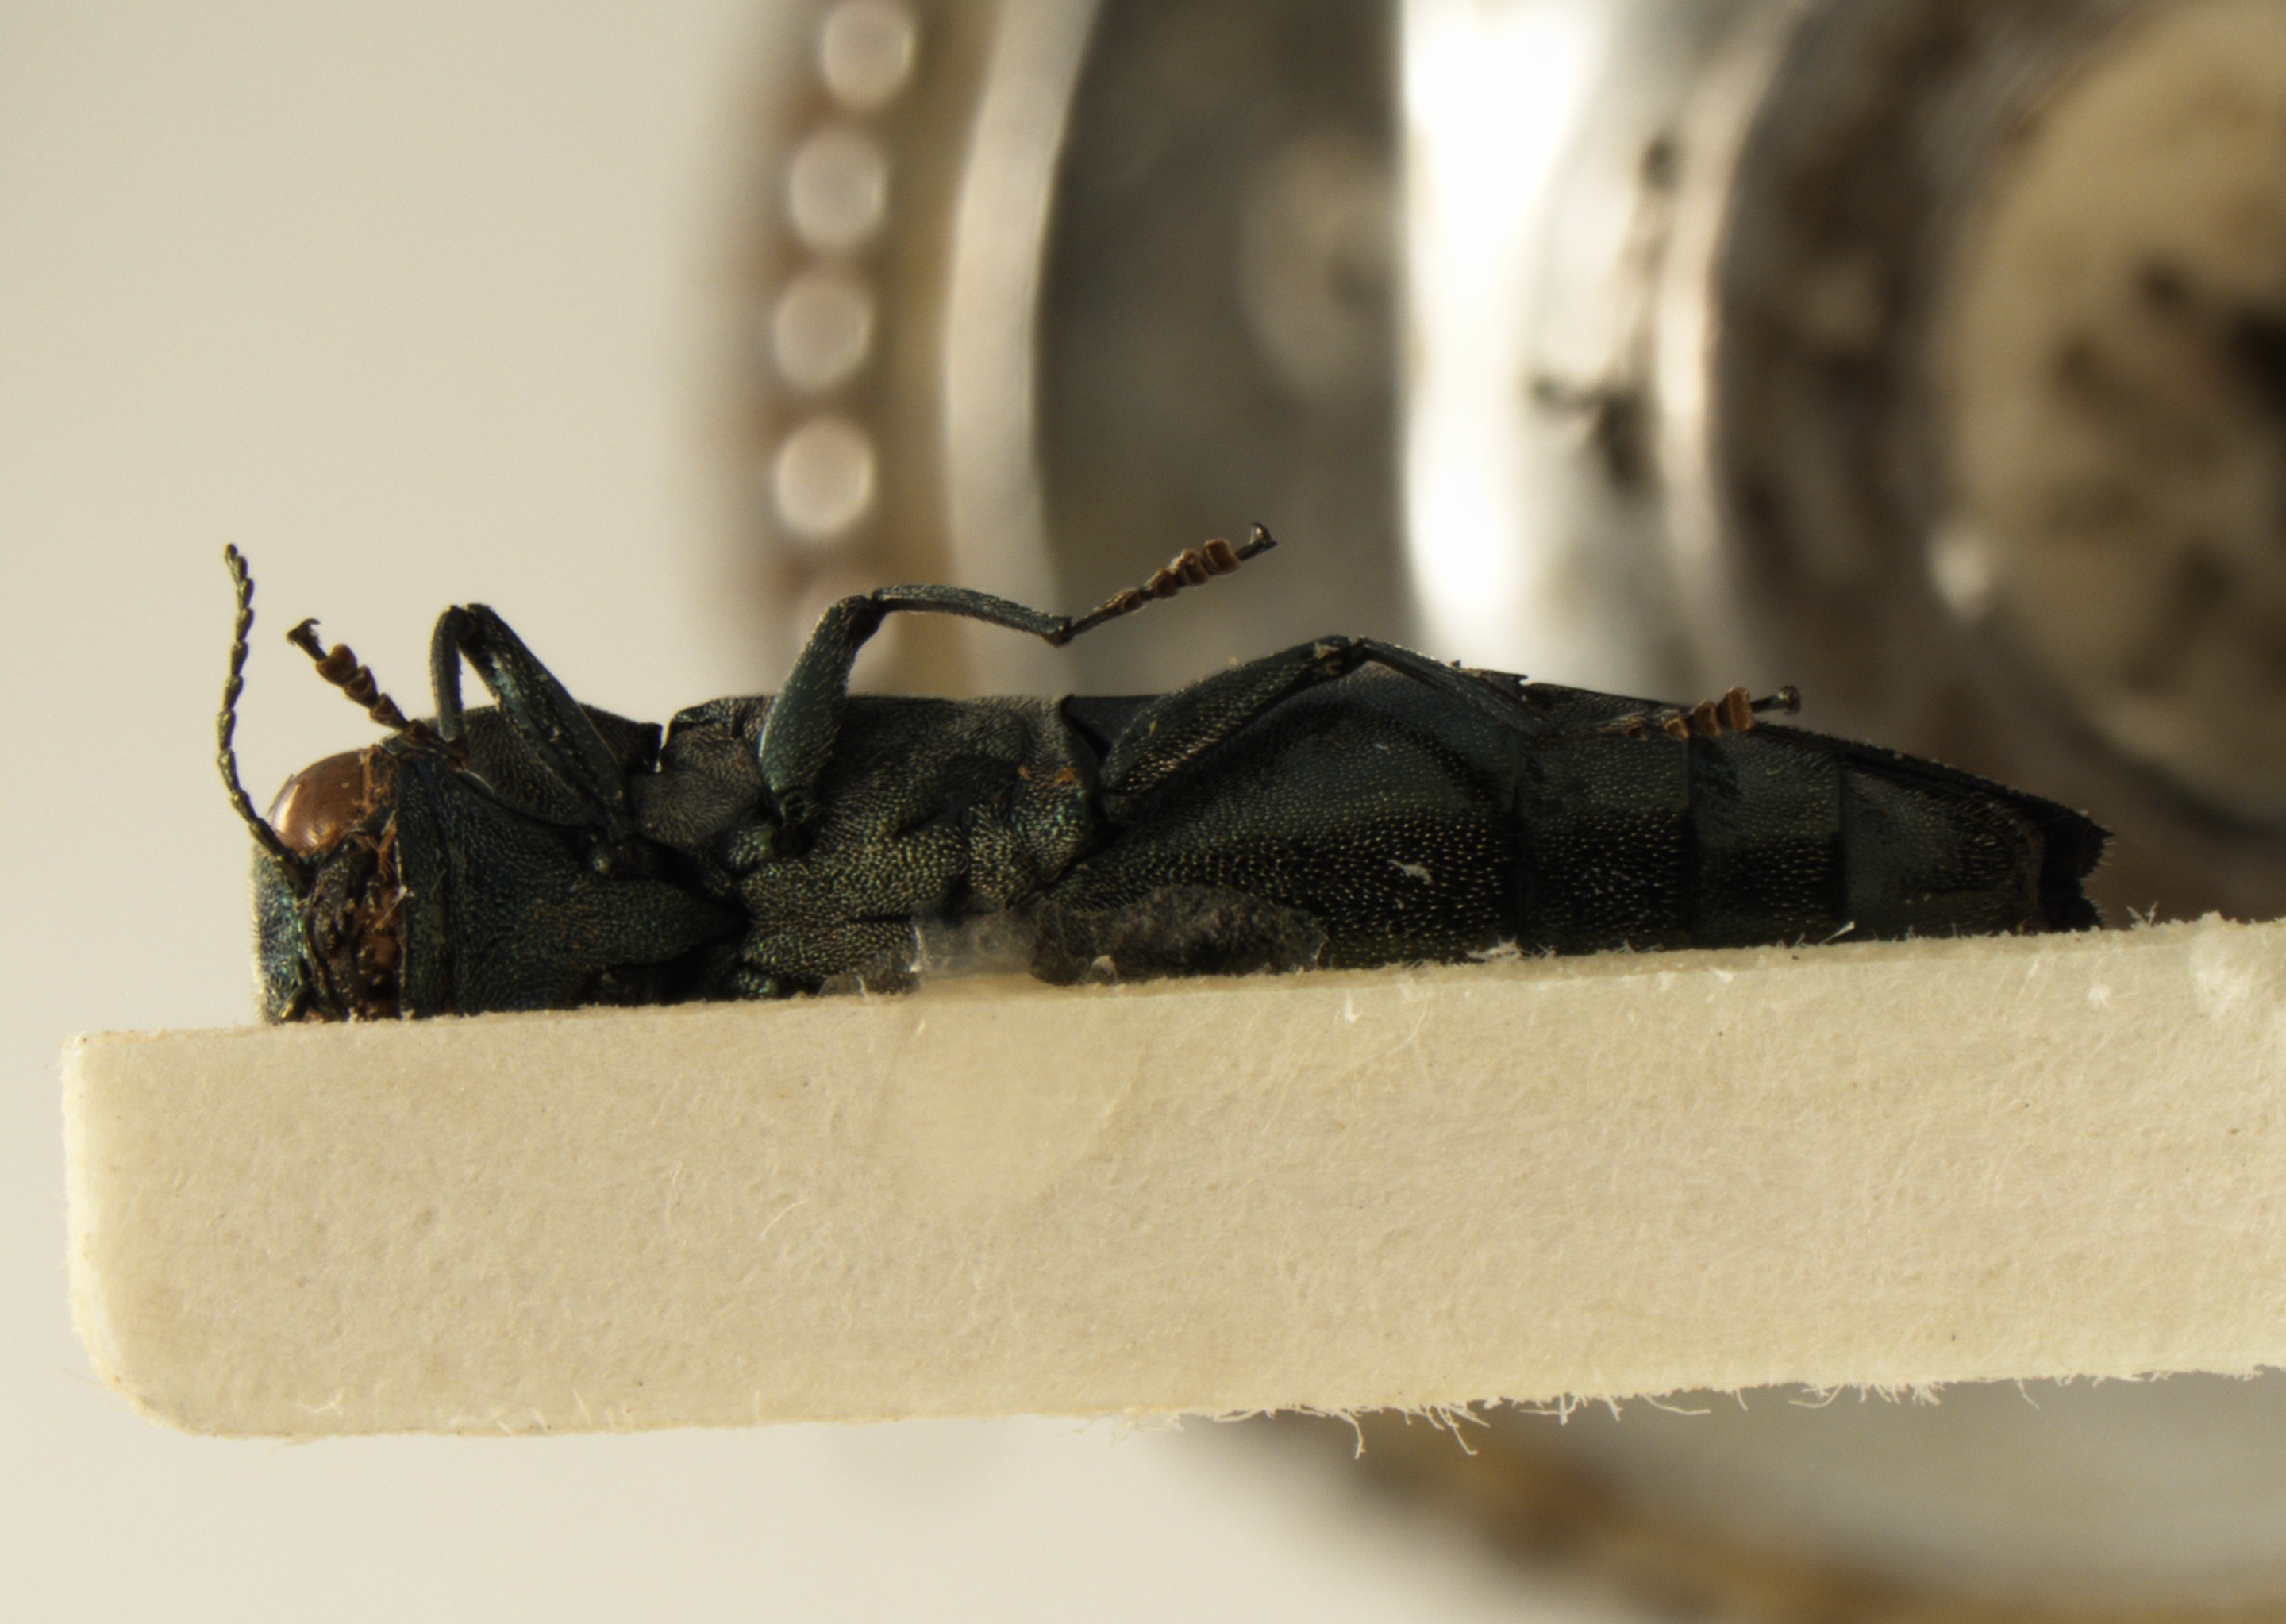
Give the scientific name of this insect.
Agrilus fleischeri
